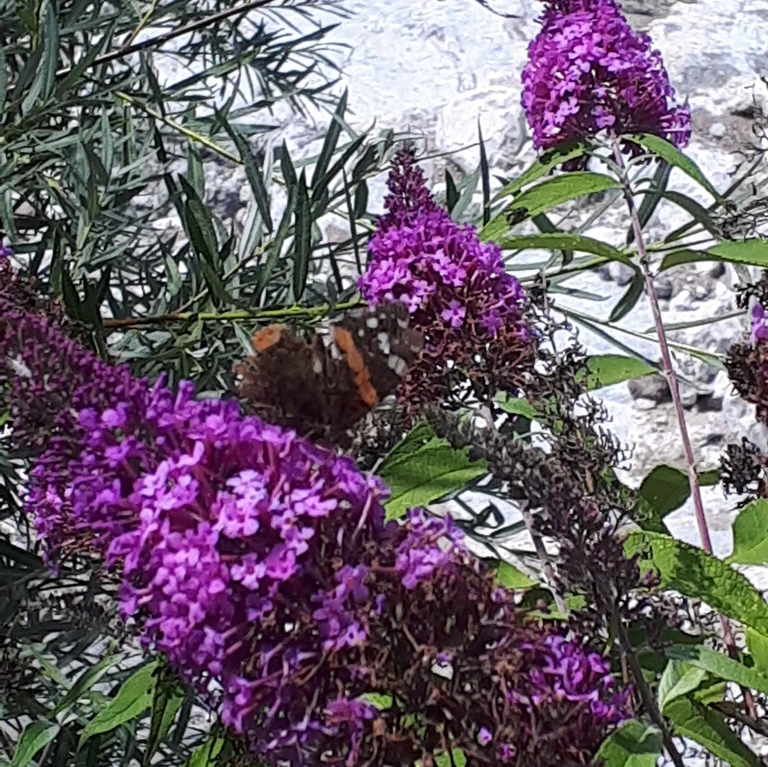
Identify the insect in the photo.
Vanessa atalanta
